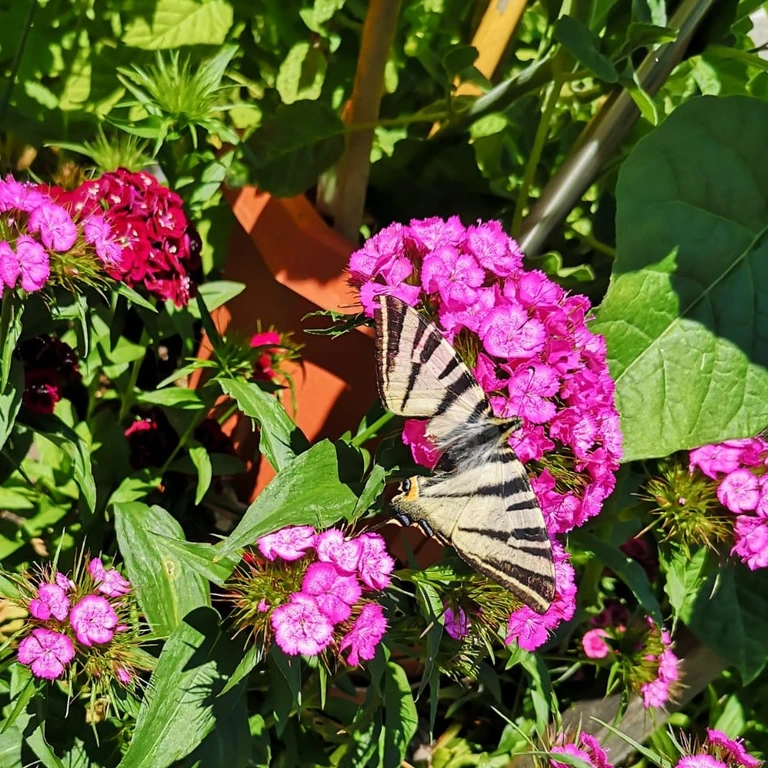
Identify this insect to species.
Iphiclides podalirius
